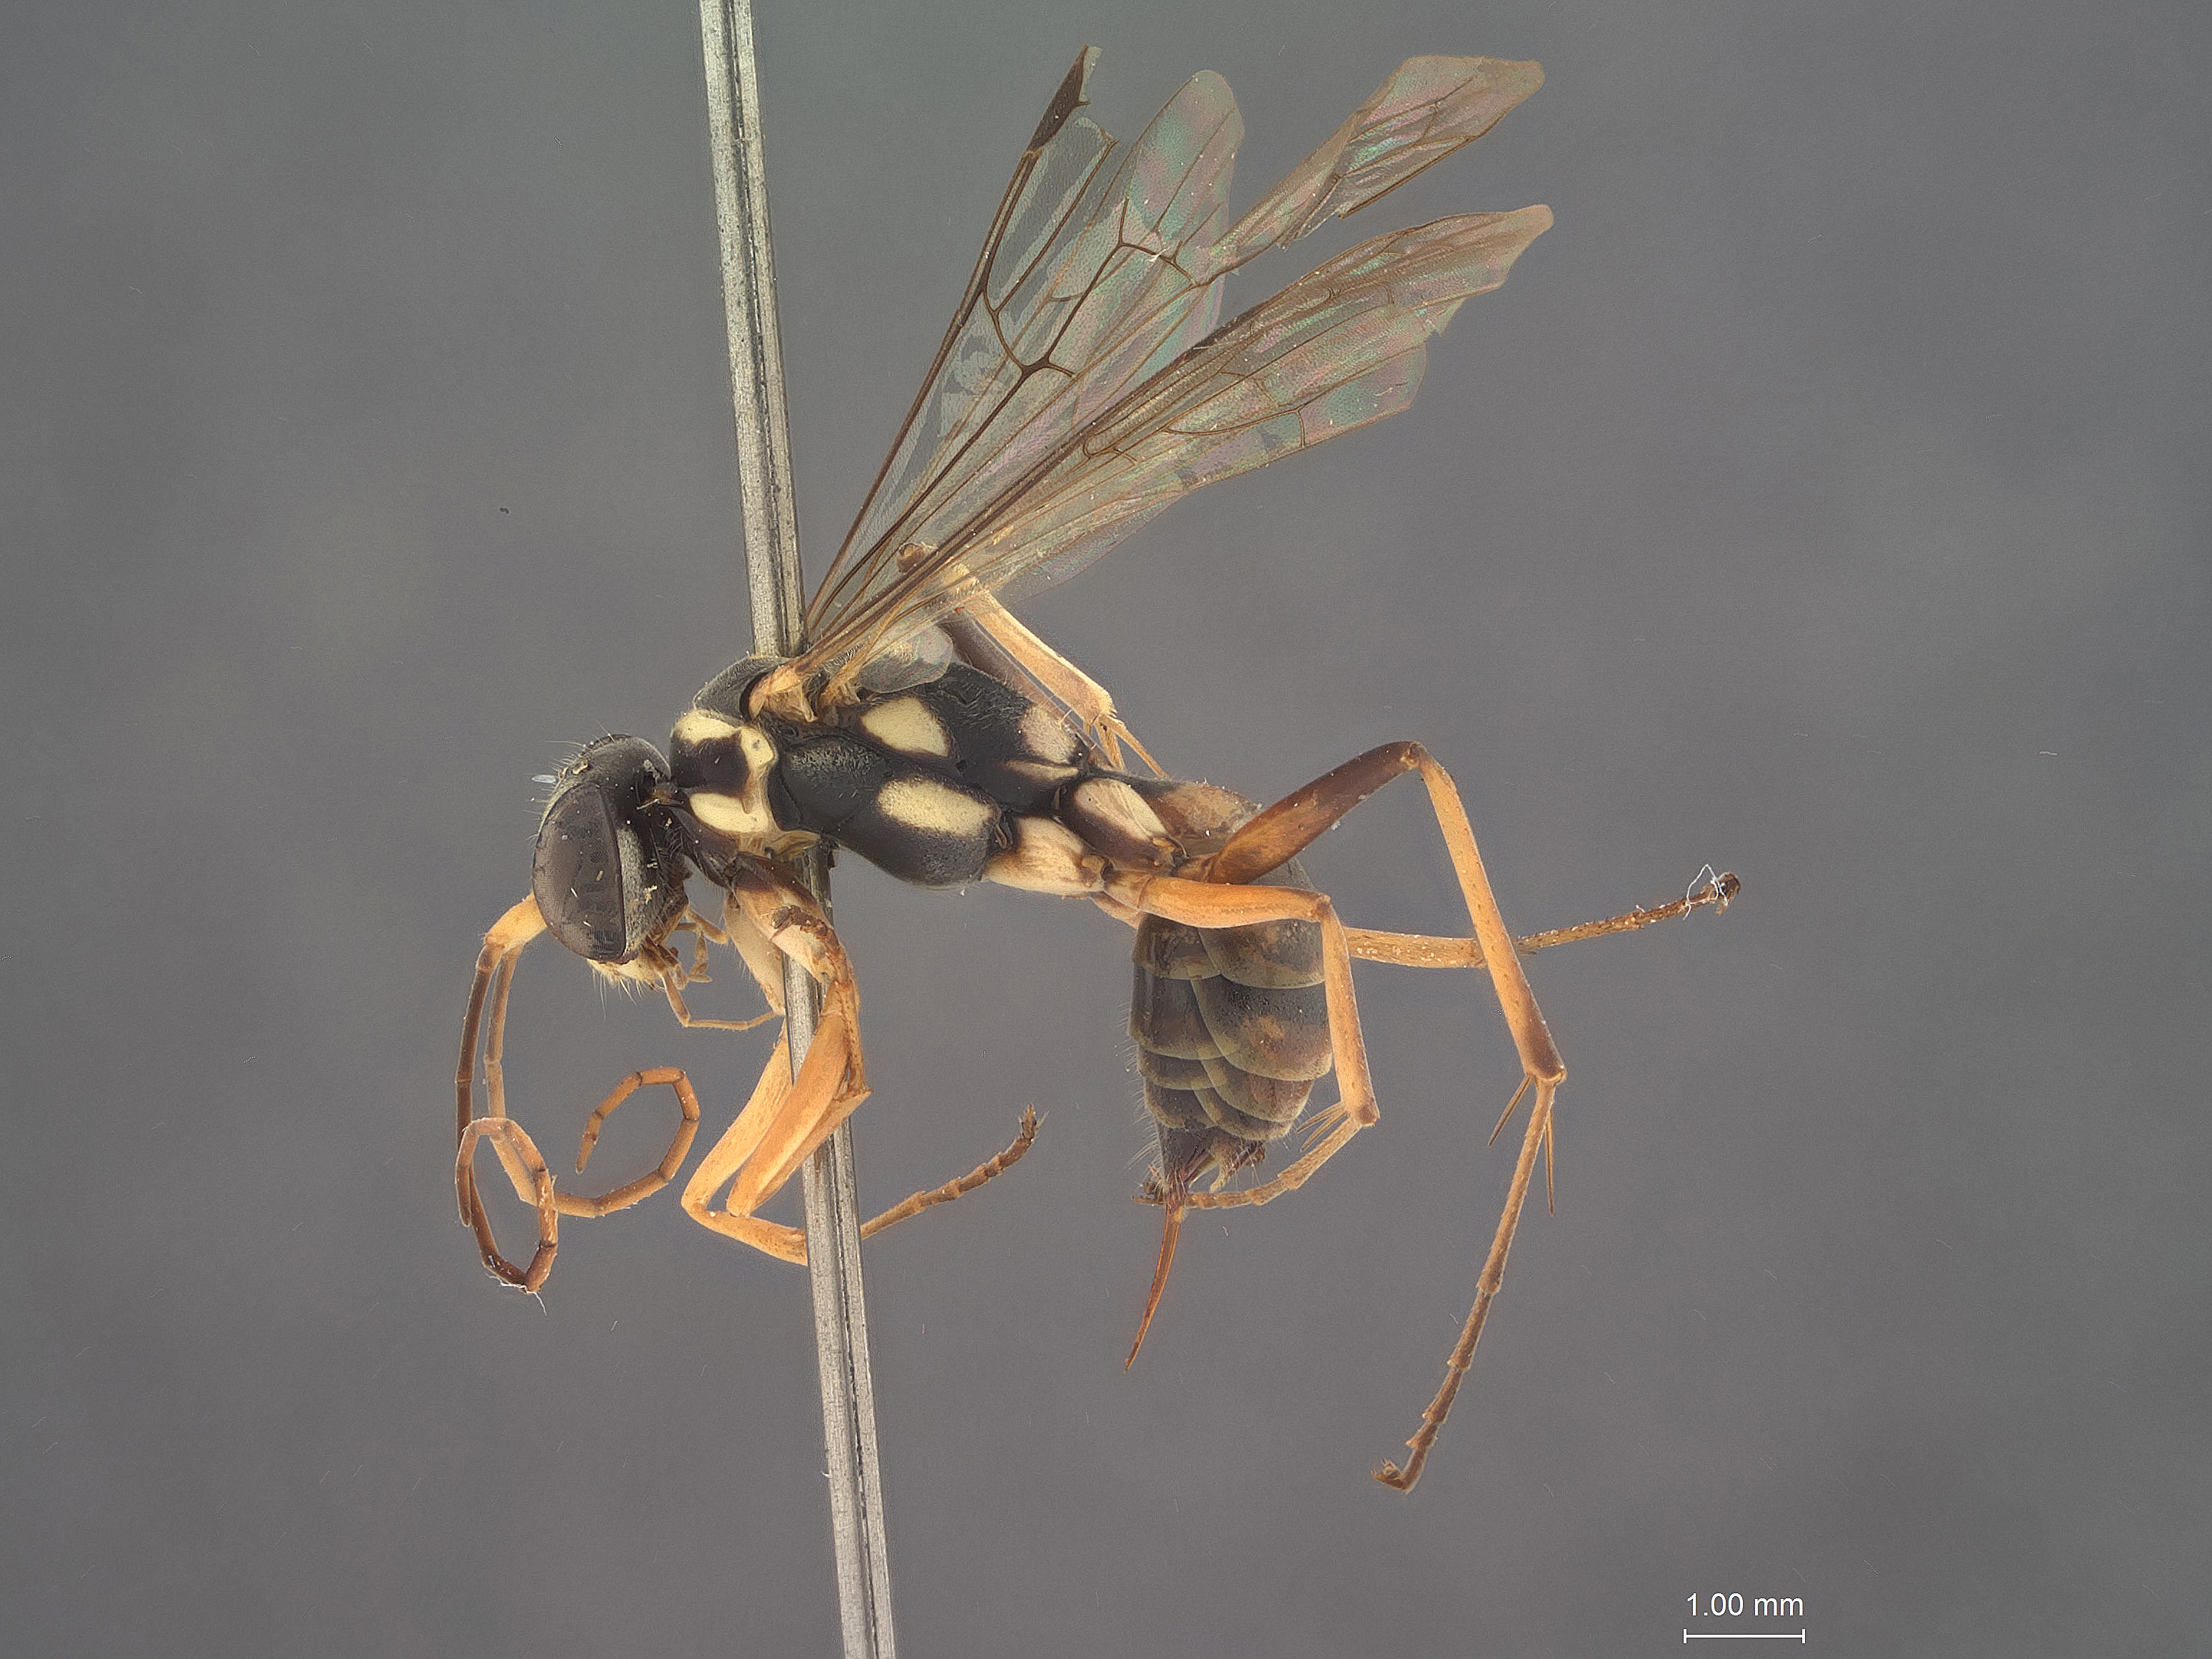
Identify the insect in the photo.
Pseudagenia eurydice
